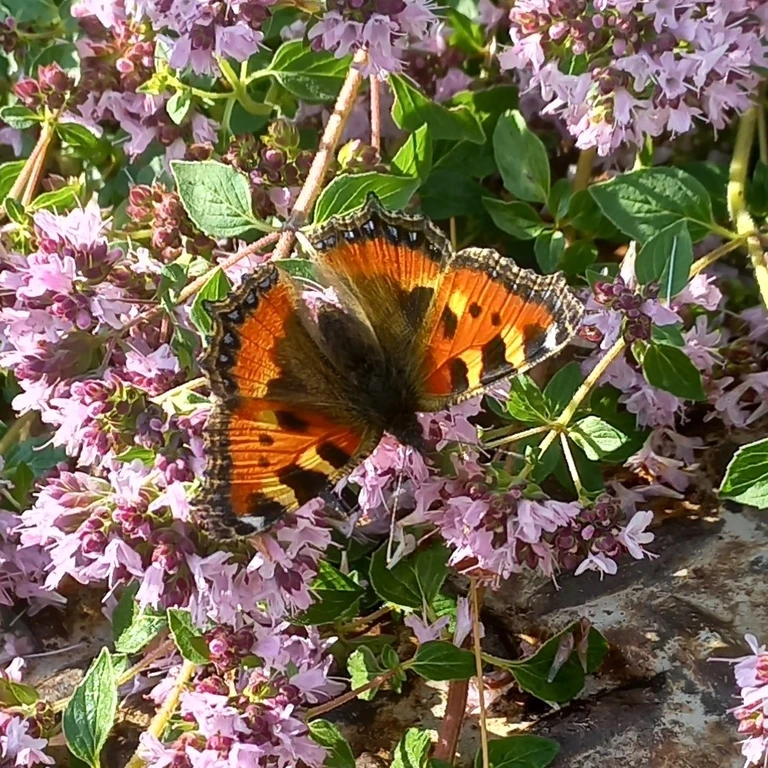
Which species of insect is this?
Aglais urticae
